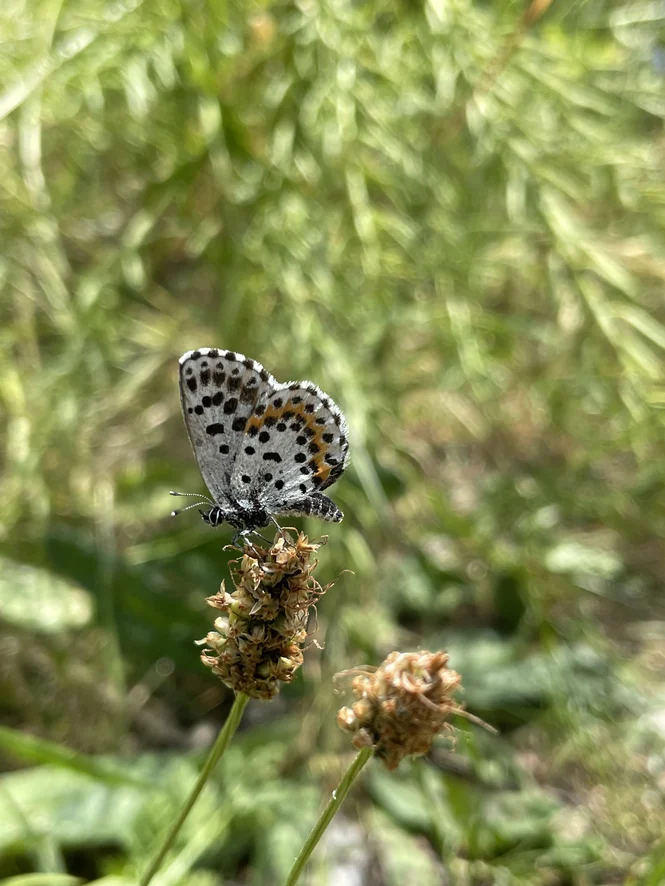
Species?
Scolitantides orion
